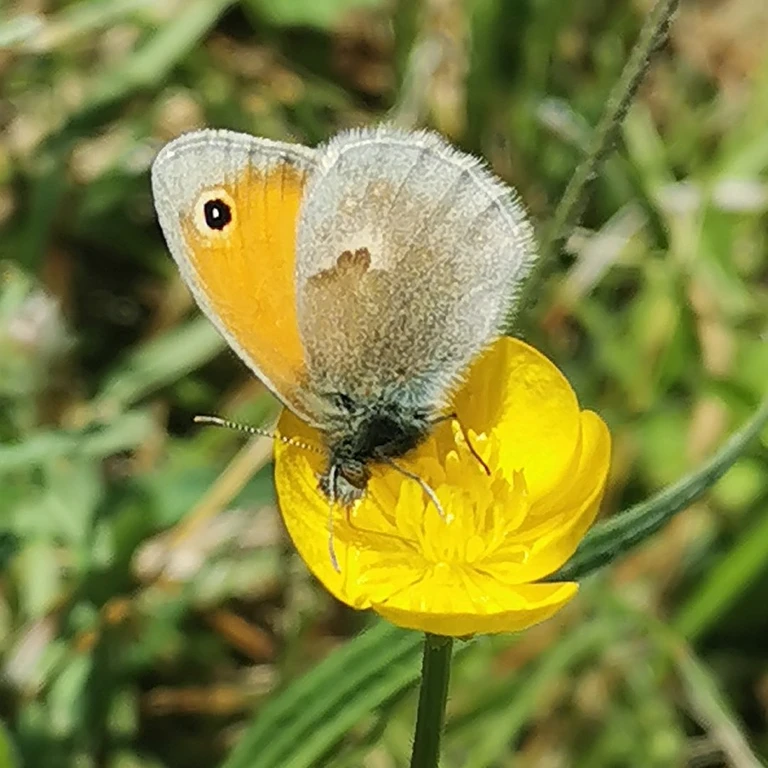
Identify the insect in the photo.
Coenonympha pamphilus
